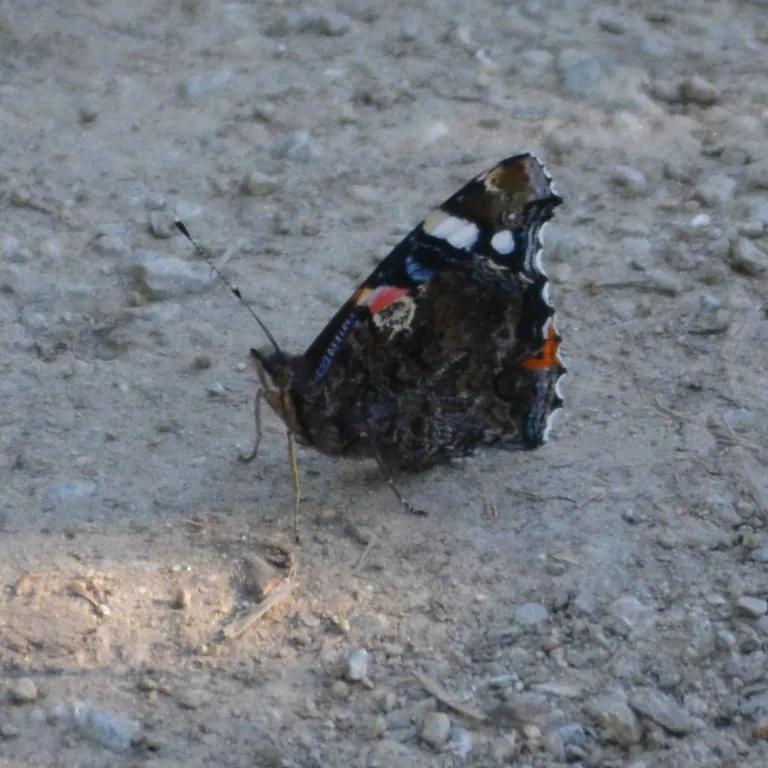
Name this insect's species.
Vanessa atalanta
